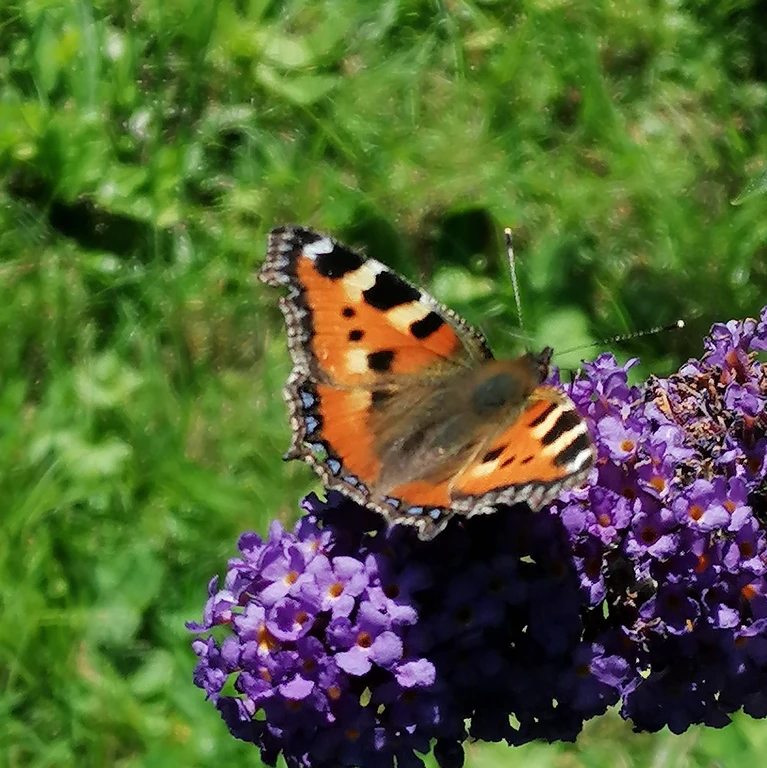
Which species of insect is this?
Aglais urticae
